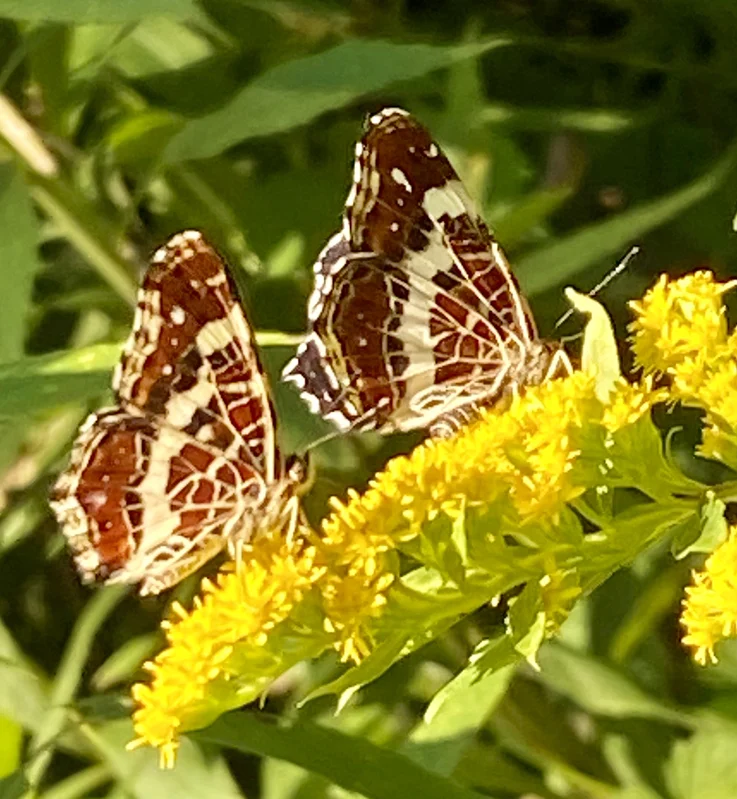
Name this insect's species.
Araschnia levana
